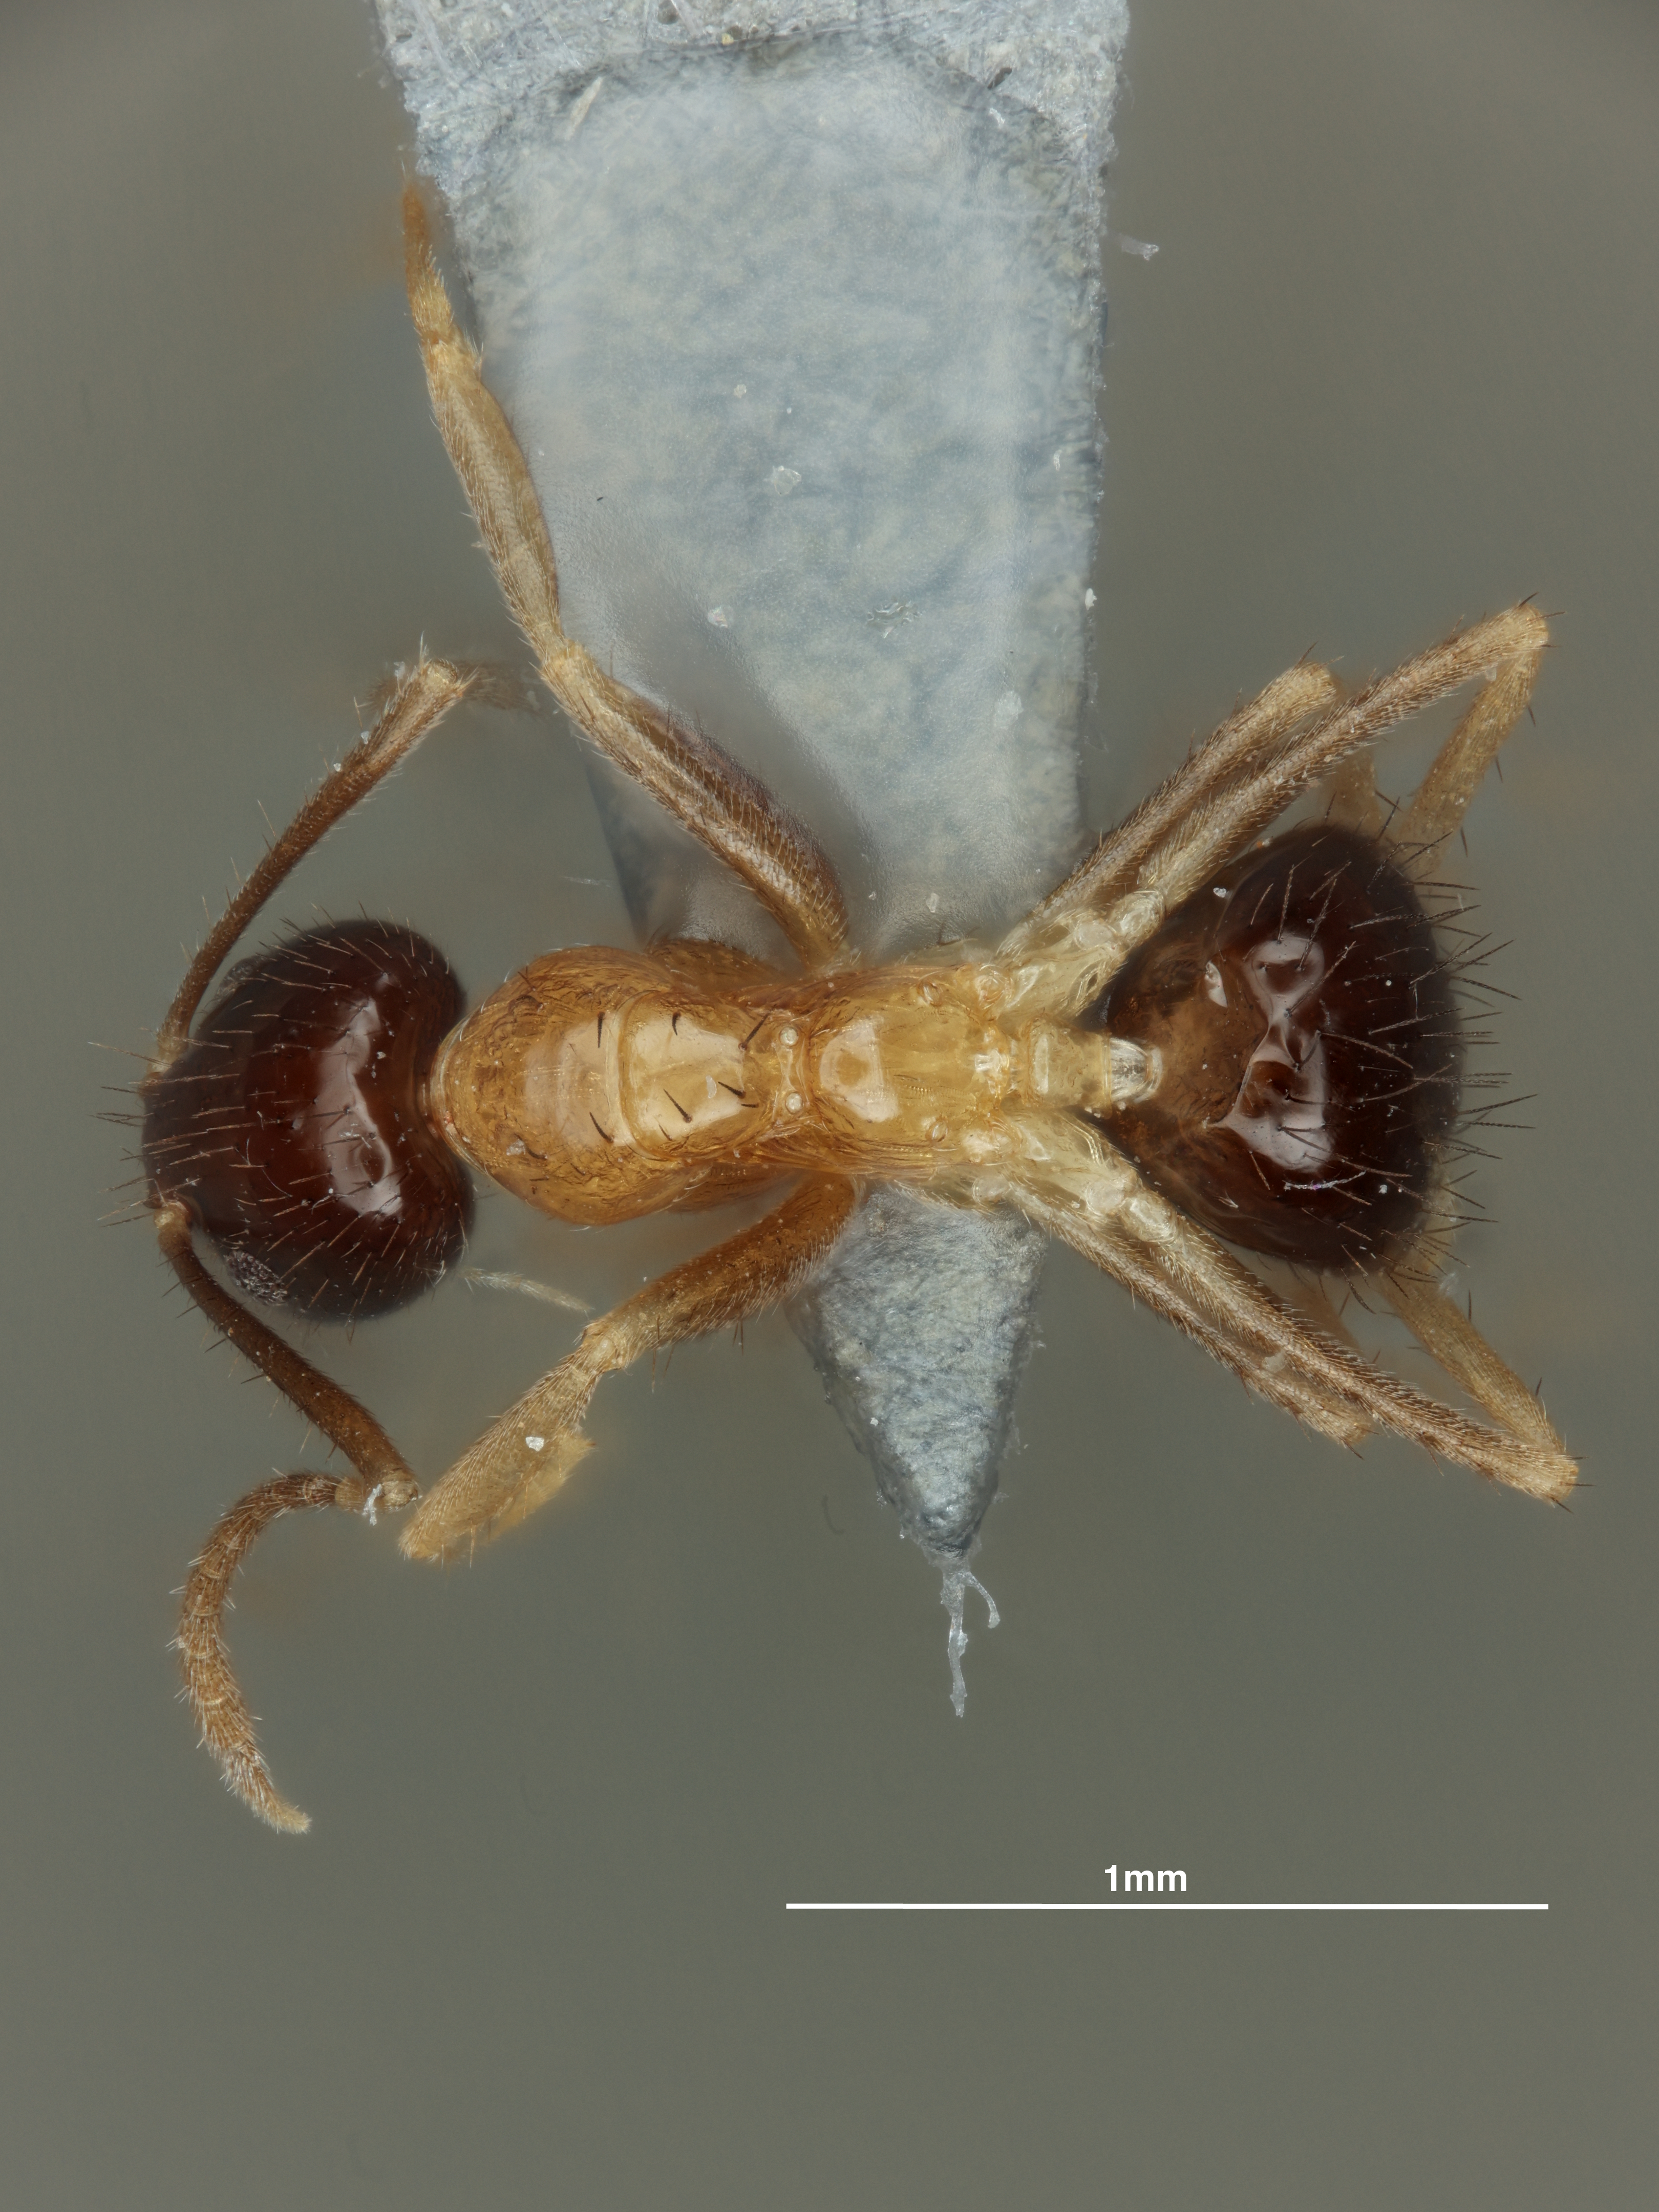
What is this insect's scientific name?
Nylanderia disatra
